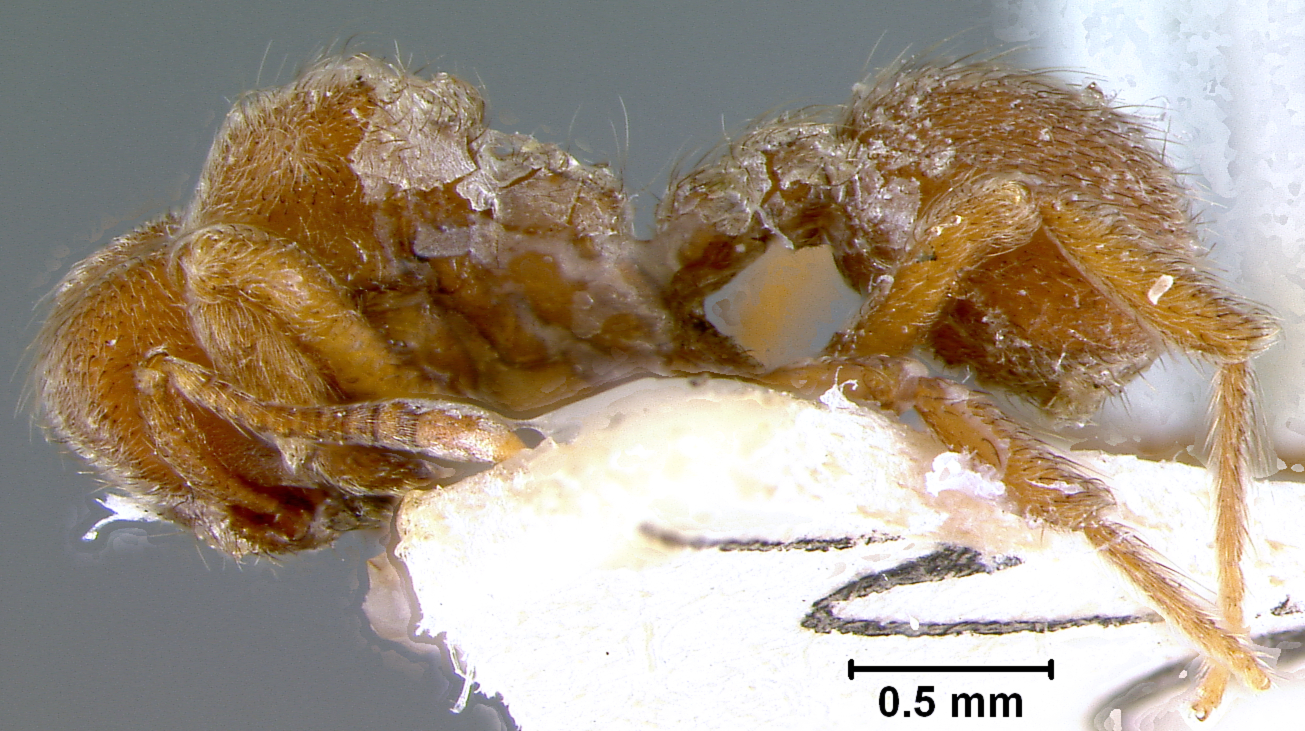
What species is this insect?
Sericomyrmex diego
